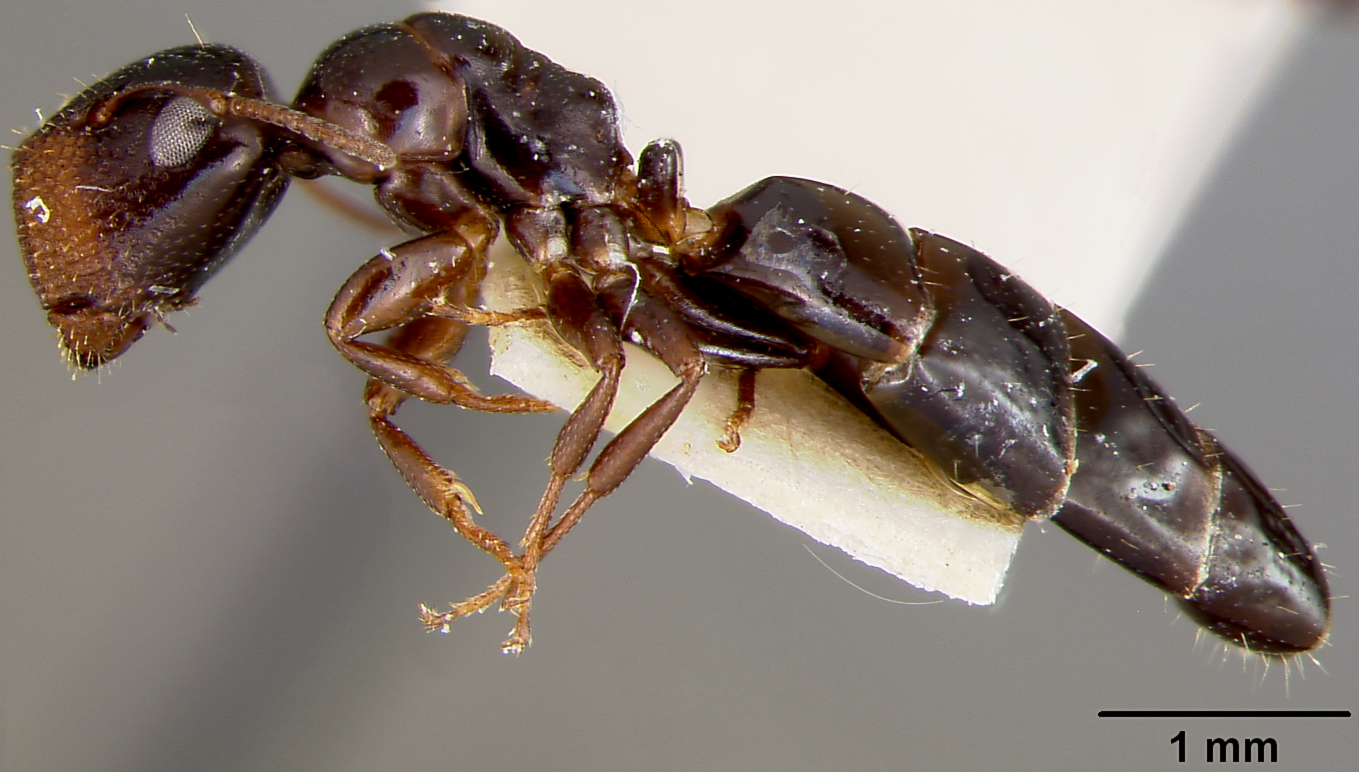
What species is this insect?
Camponotus papago
